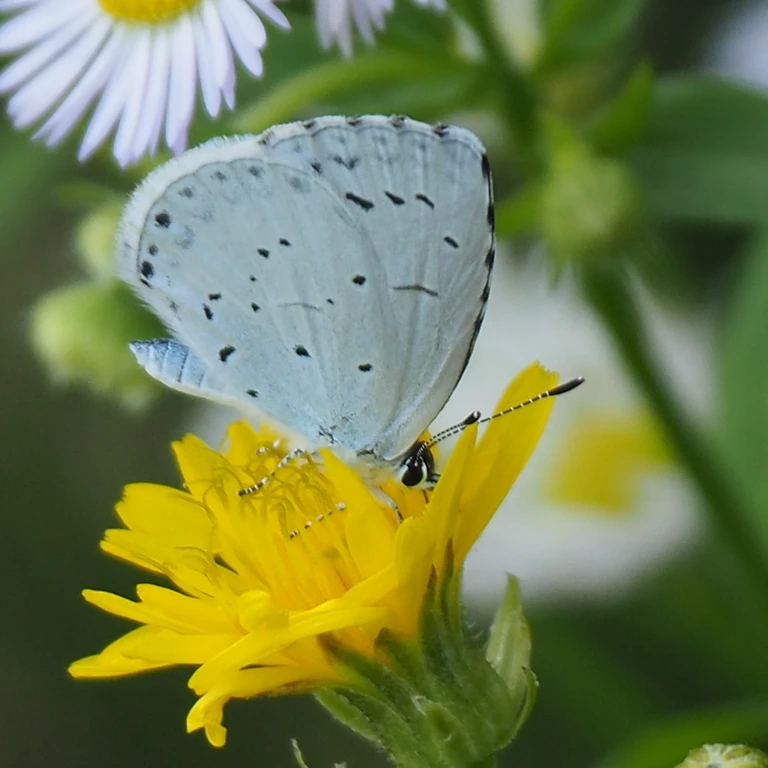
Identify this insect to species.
Celastrina argiolus
